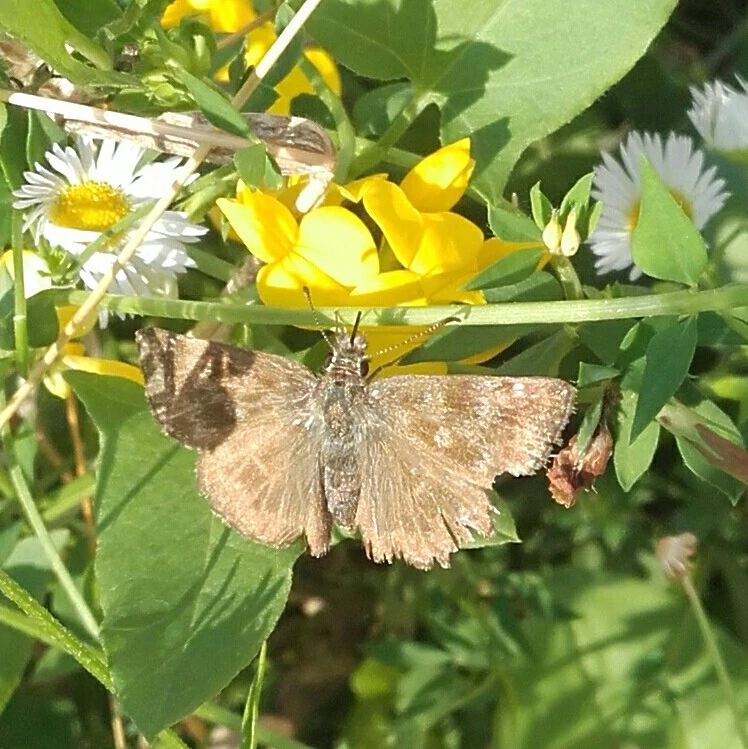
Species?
Erynnis tages
